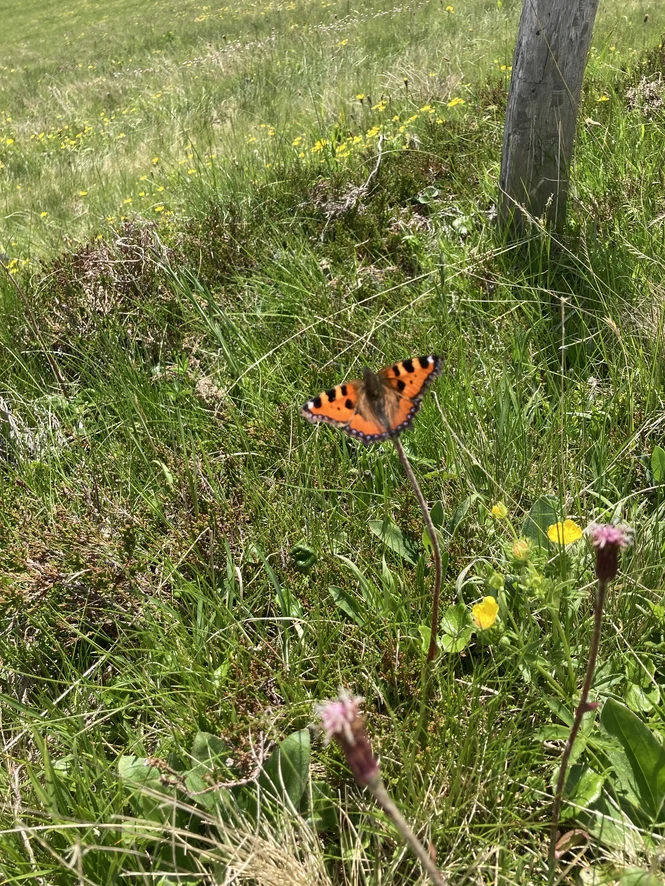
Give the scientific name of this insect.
Aglais urticae
